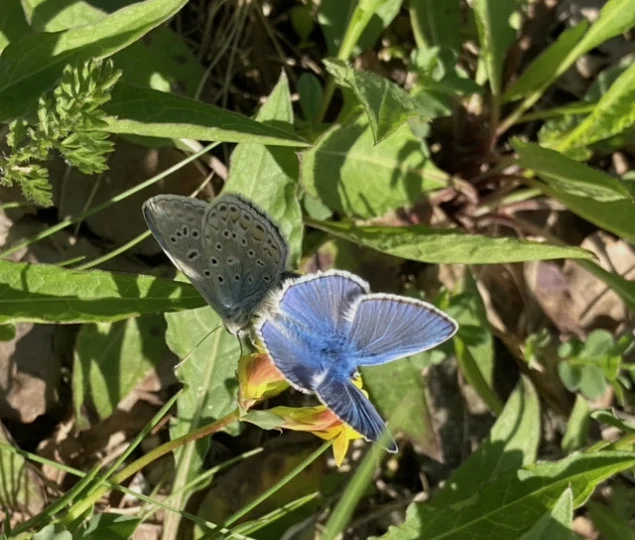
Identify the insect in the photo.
Polyommatus icarus
